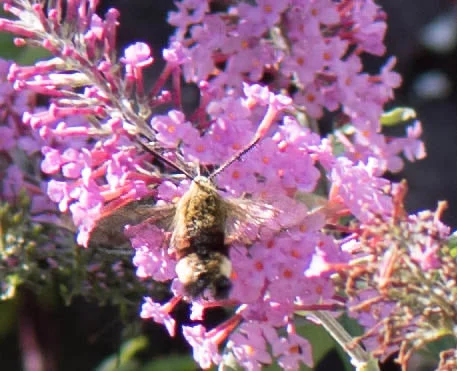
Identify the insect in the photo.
Hemaris fuciformis
